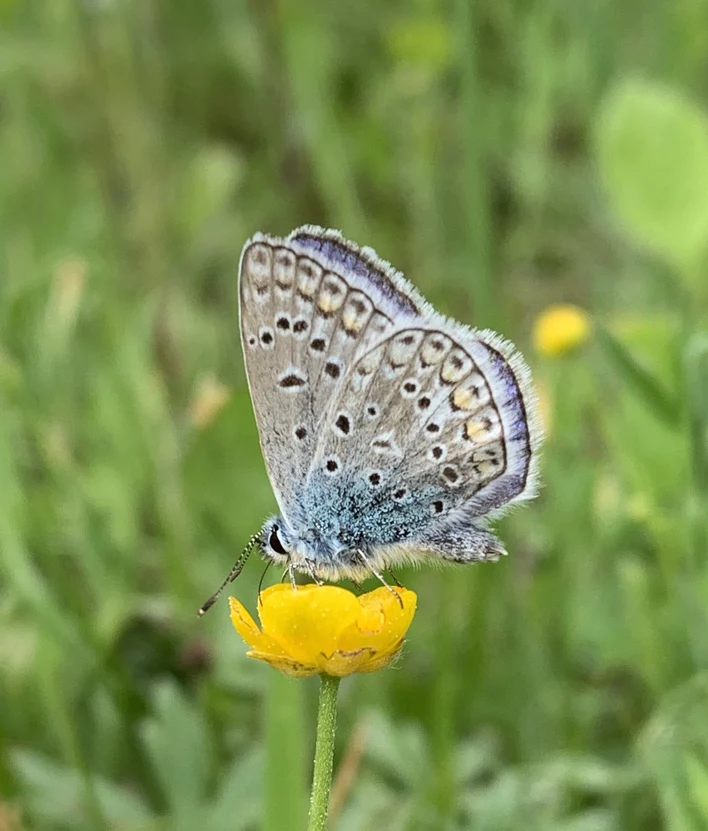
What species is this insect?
Polyommatus icarus
